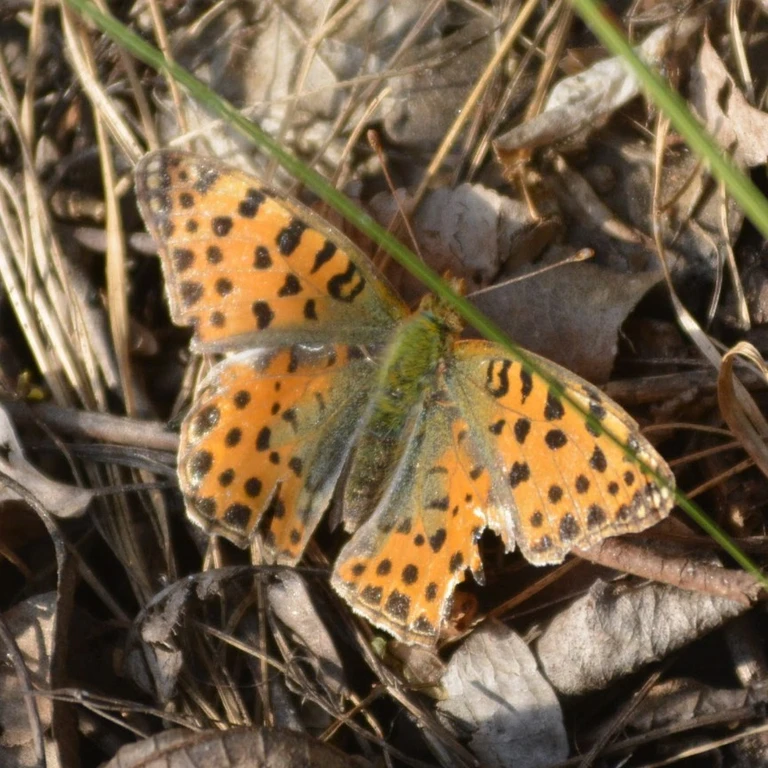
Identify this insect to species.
Issoria lathonia
